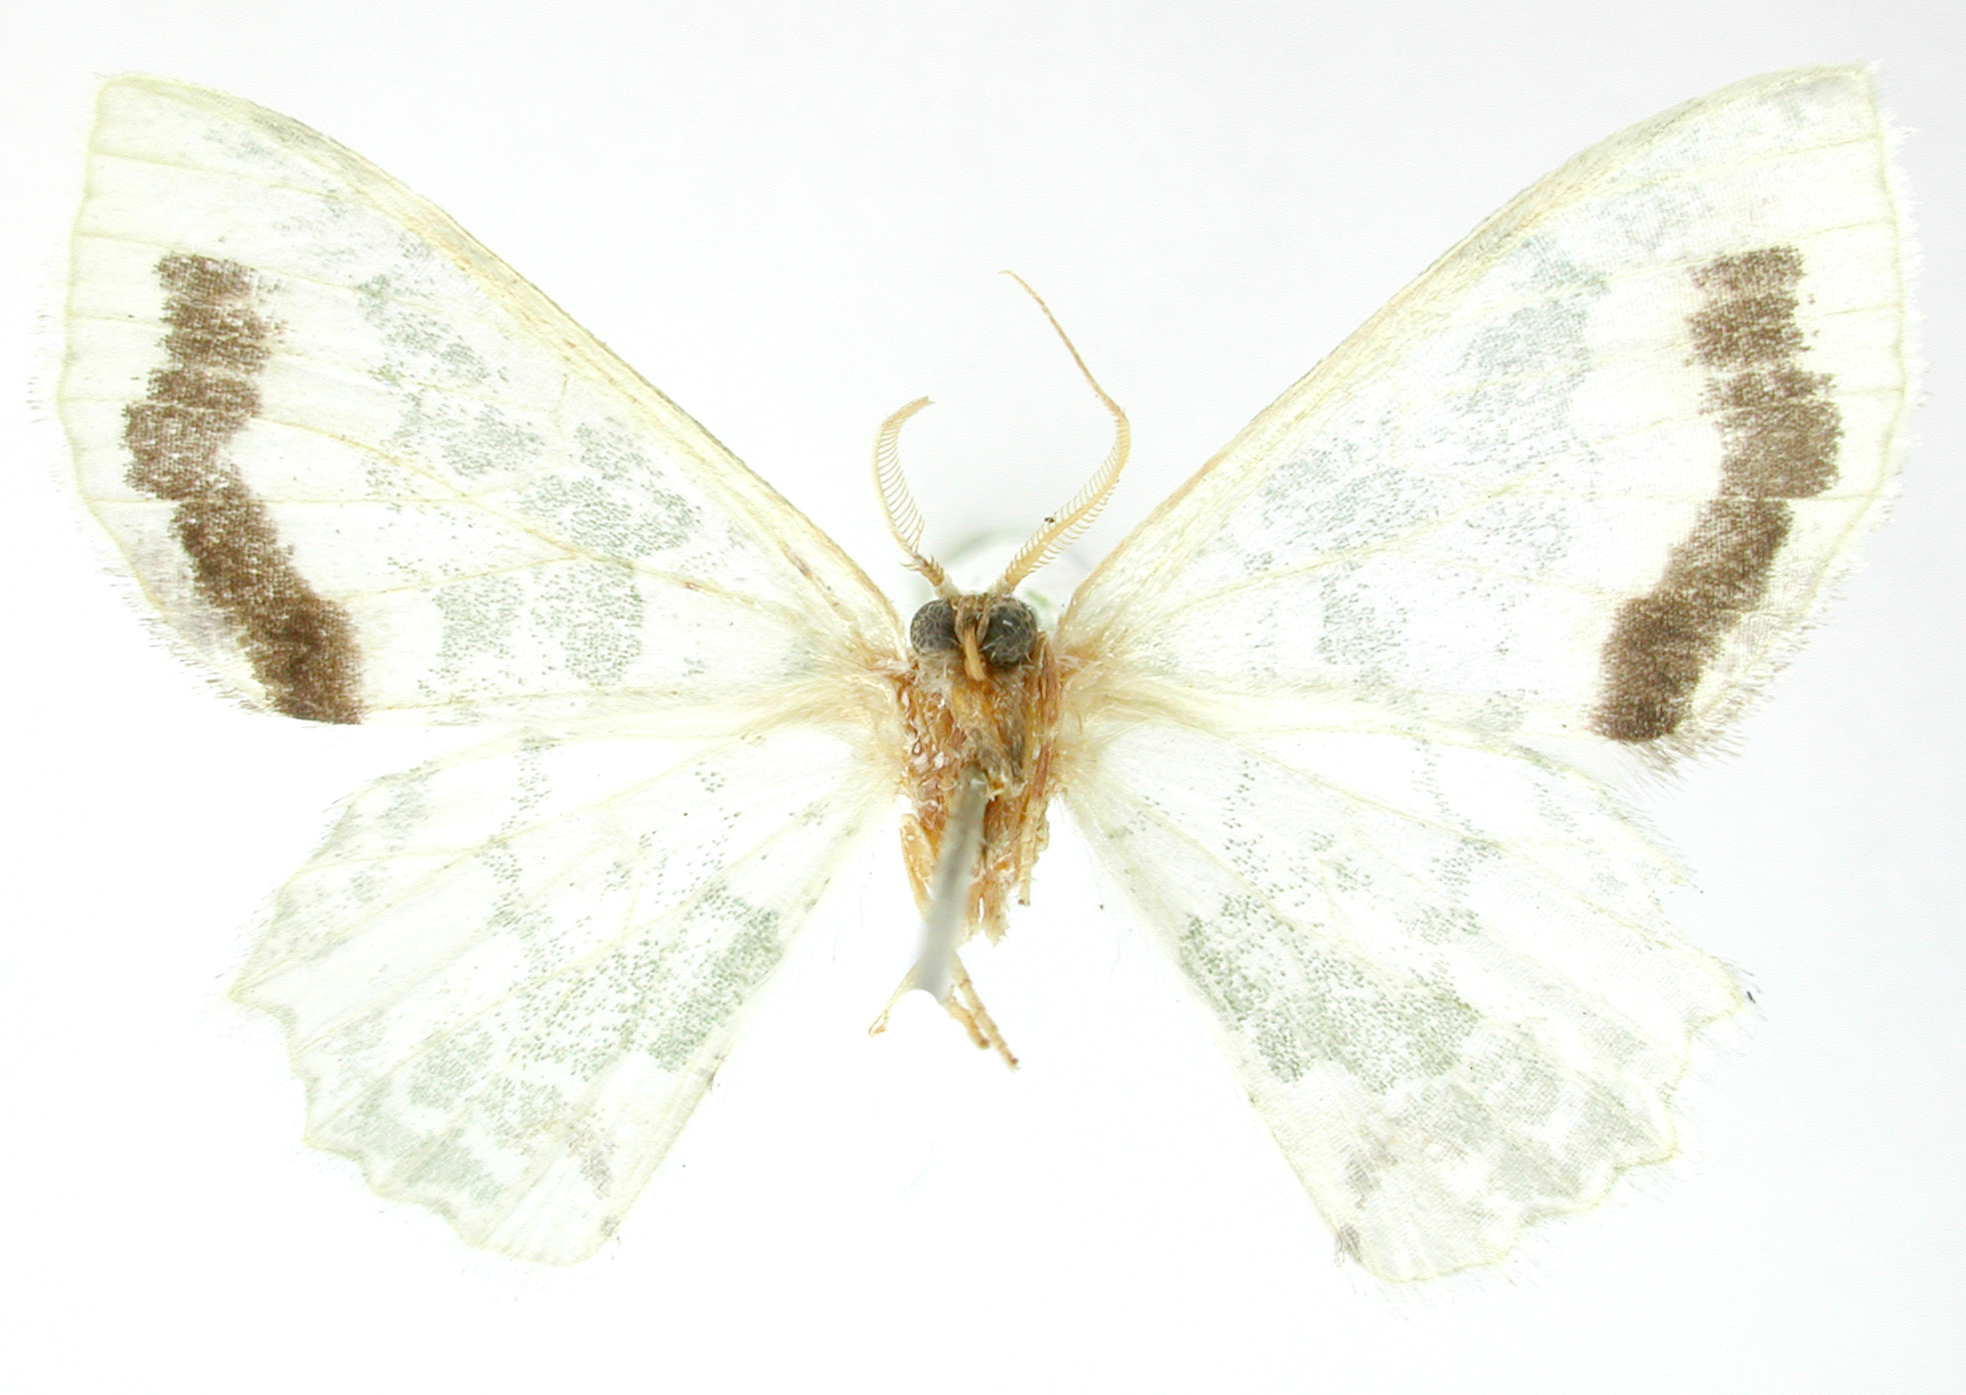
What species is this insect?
Racheospila calliope
